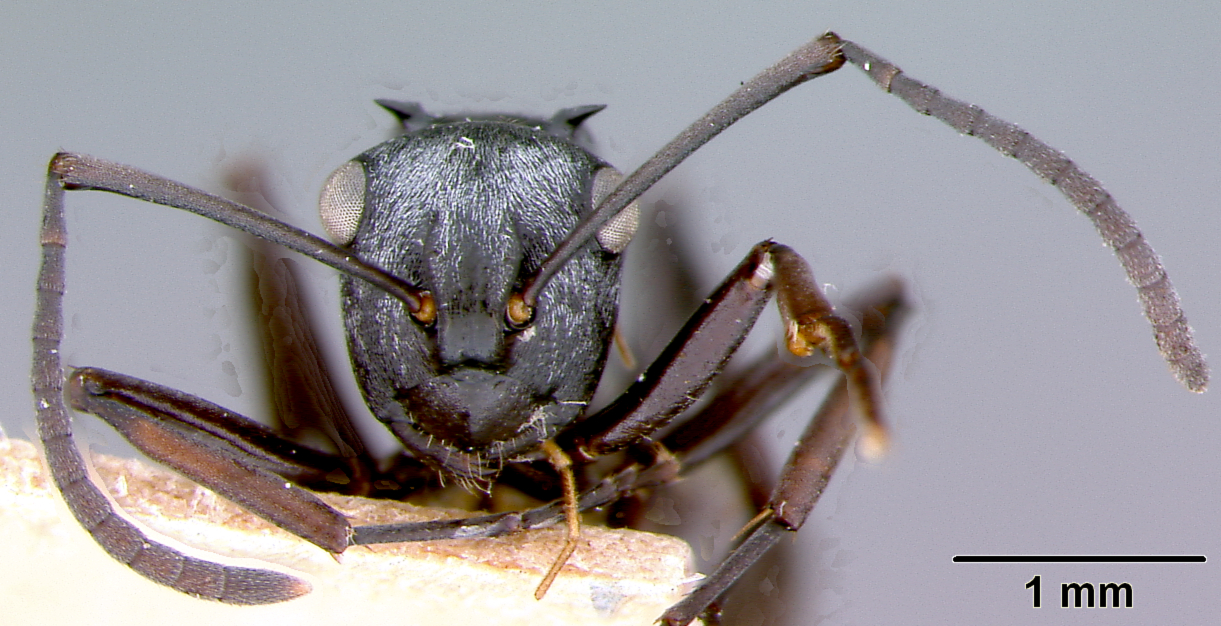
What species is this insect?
Polyrhachis annae
